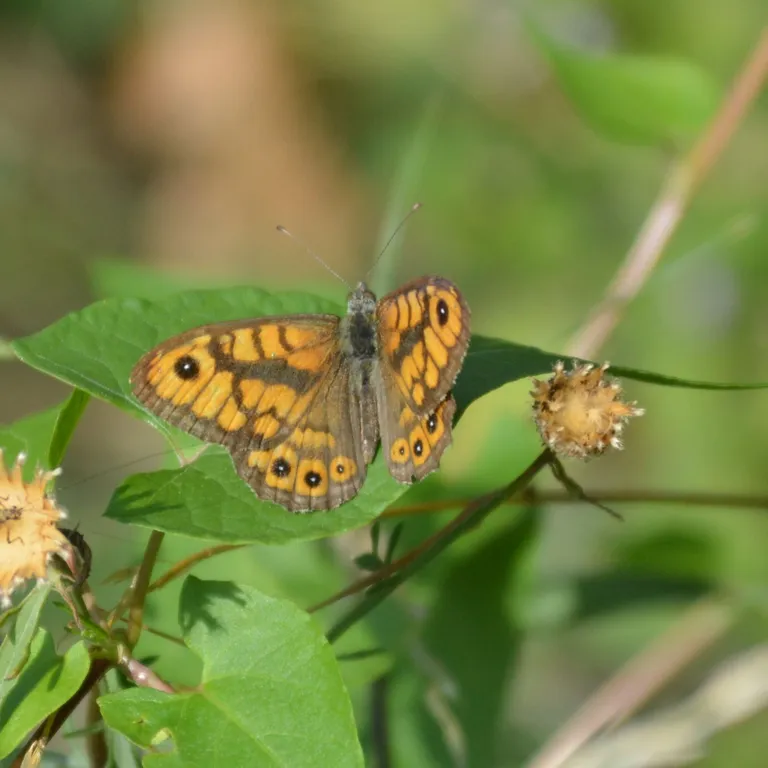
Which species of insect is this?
Lasiommata megera (also Pararge megera)
